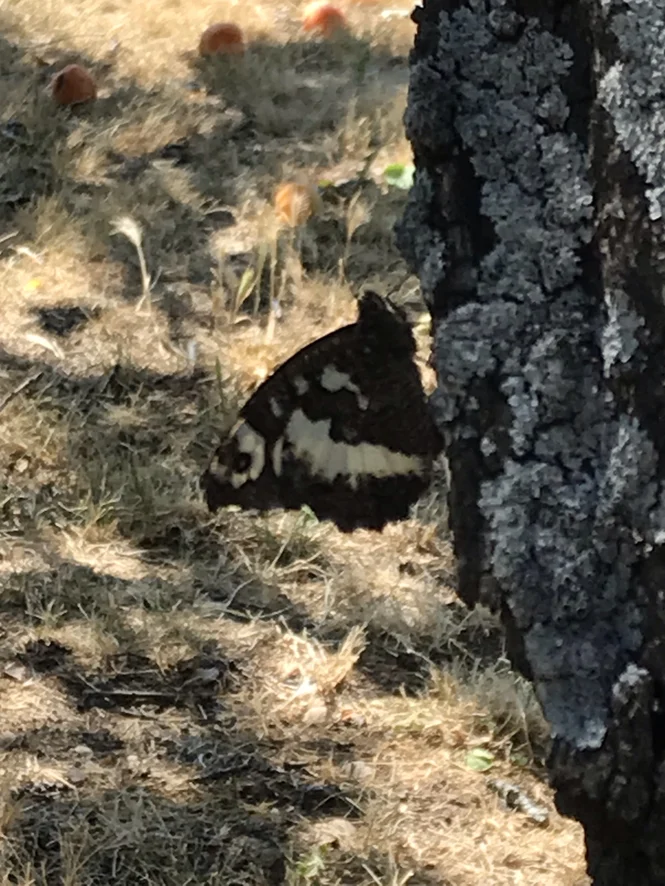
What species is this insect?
Brintesia circe
